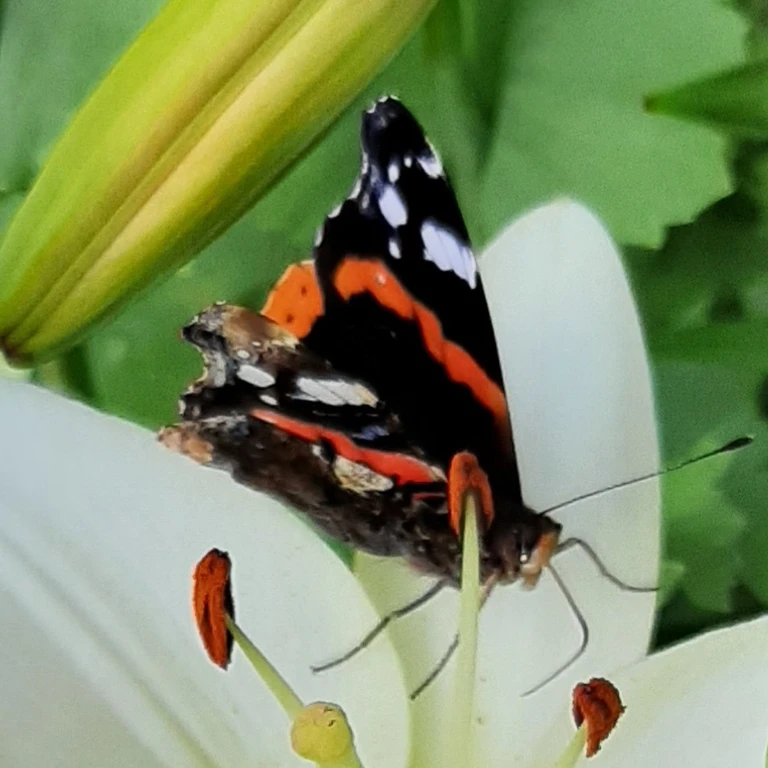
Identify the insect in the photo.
Vanessa atalanta
